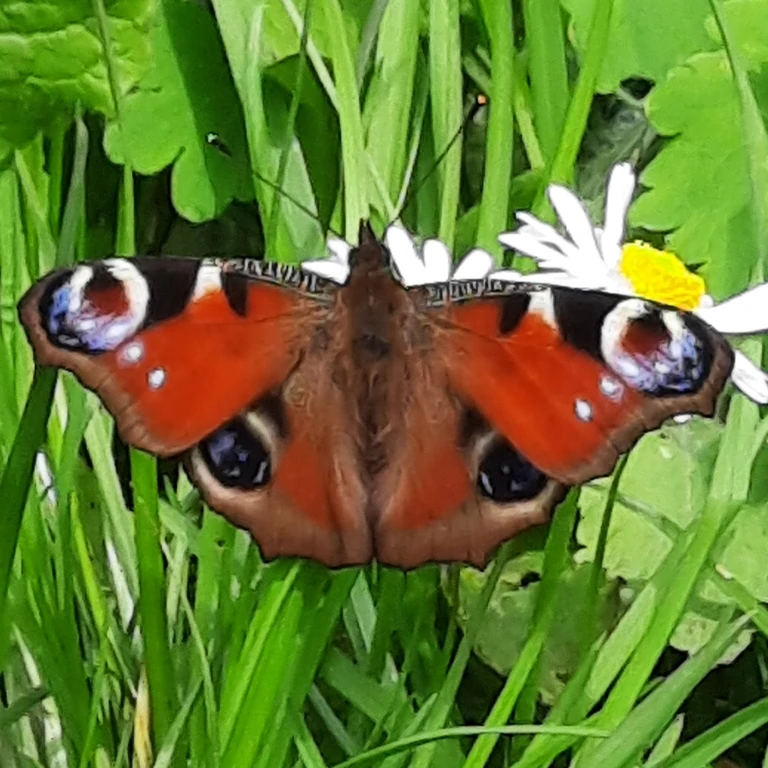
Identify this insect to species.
Aglais io
